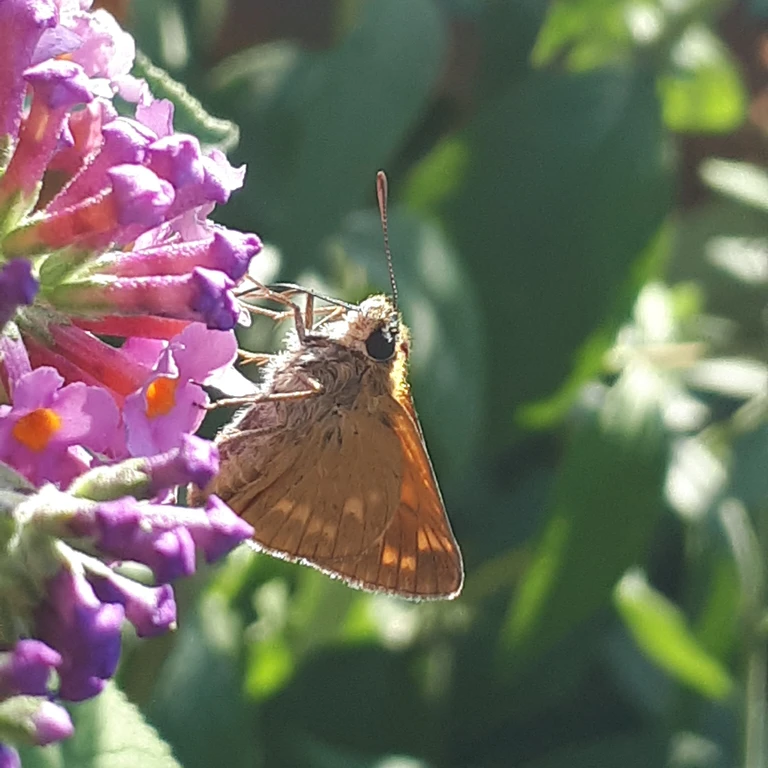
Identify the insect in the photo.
Ochlodes sylvanus (also Ochlodes venata)
